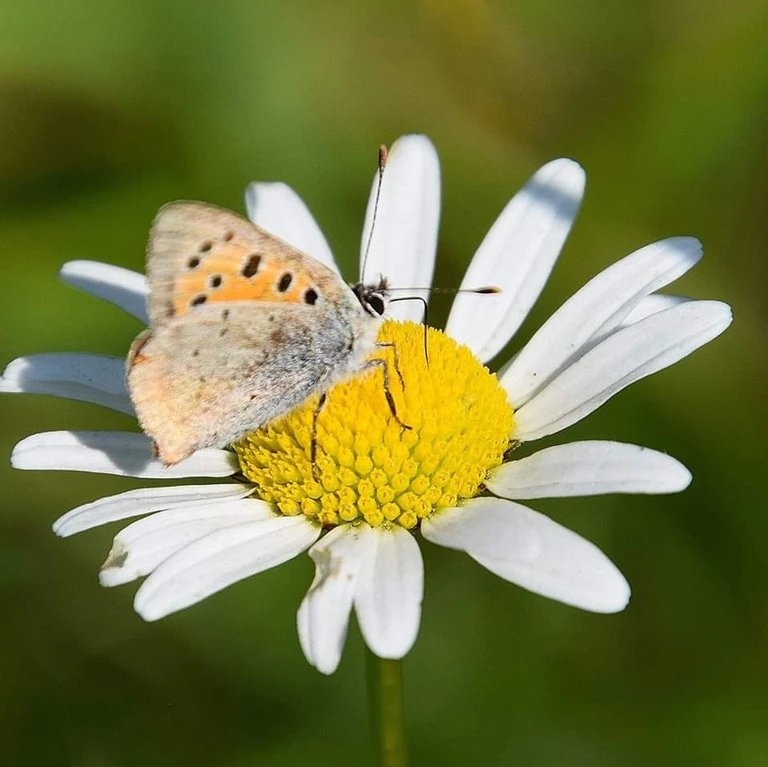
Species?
Lycaena phlaeas
